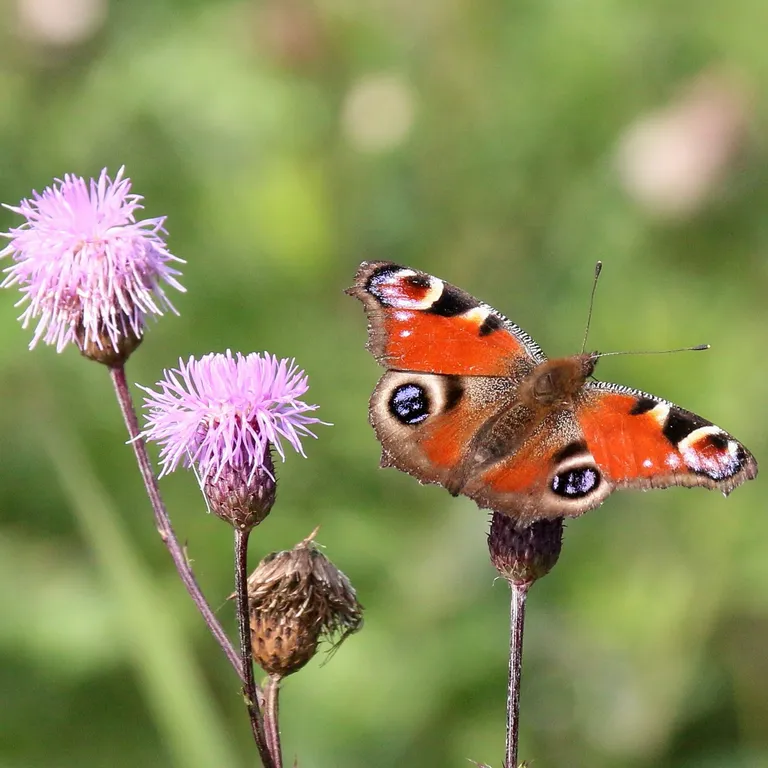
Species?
Aglais io
